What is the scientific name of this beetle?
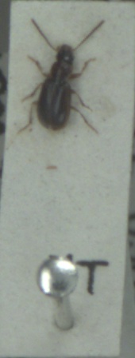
Acupalpus dubius
